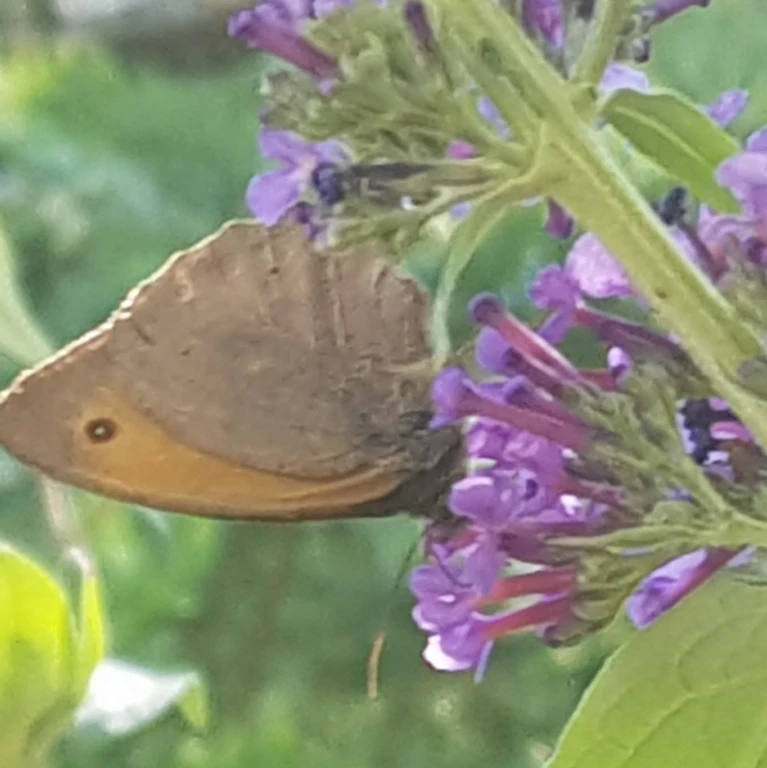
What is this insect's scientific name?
Maniola jurtina
